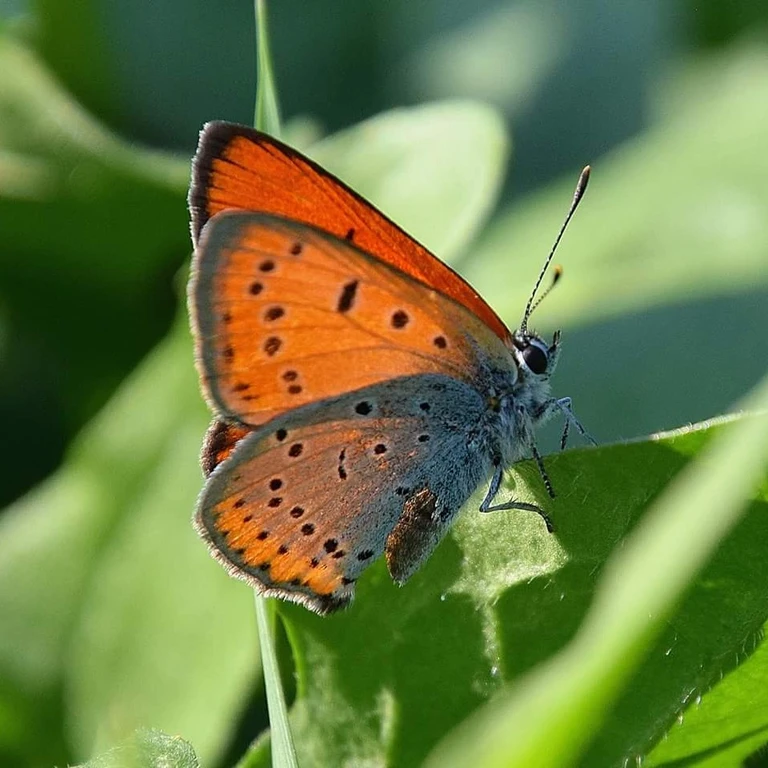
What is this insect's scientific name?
Lycaena dispar
